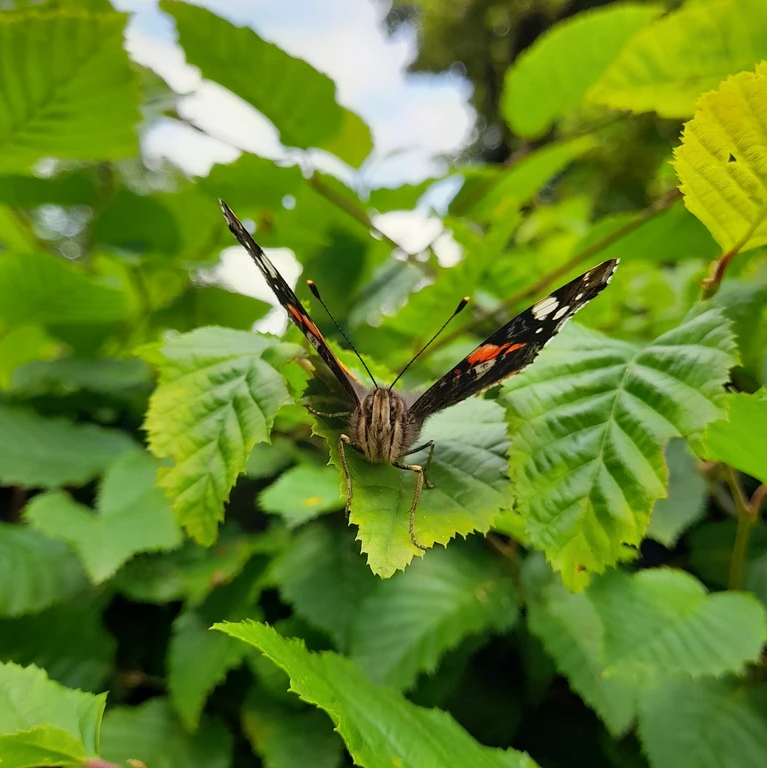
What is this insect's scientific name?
Vanessa atalanta
